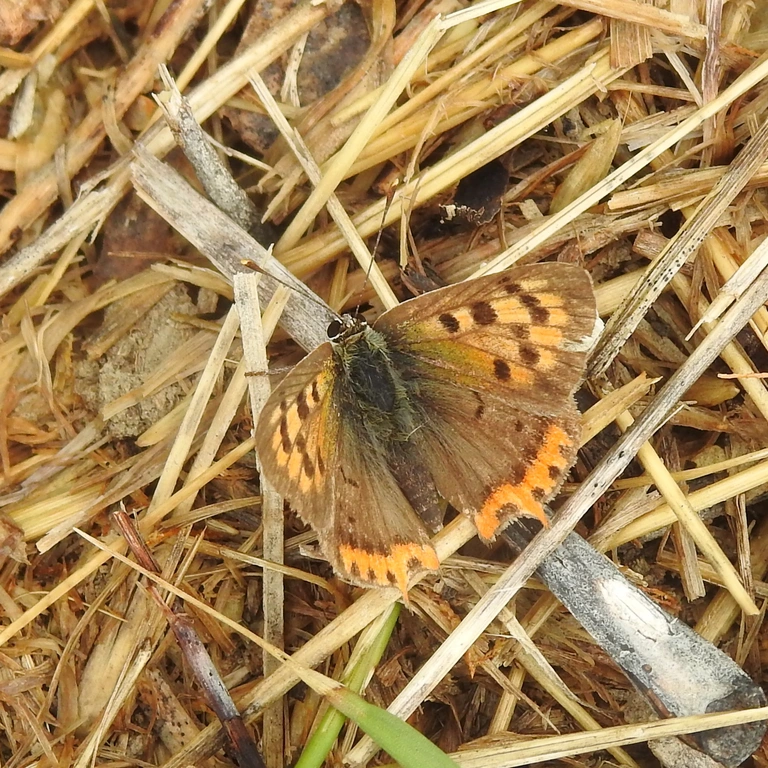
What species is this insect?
Lycaena phlaeas
